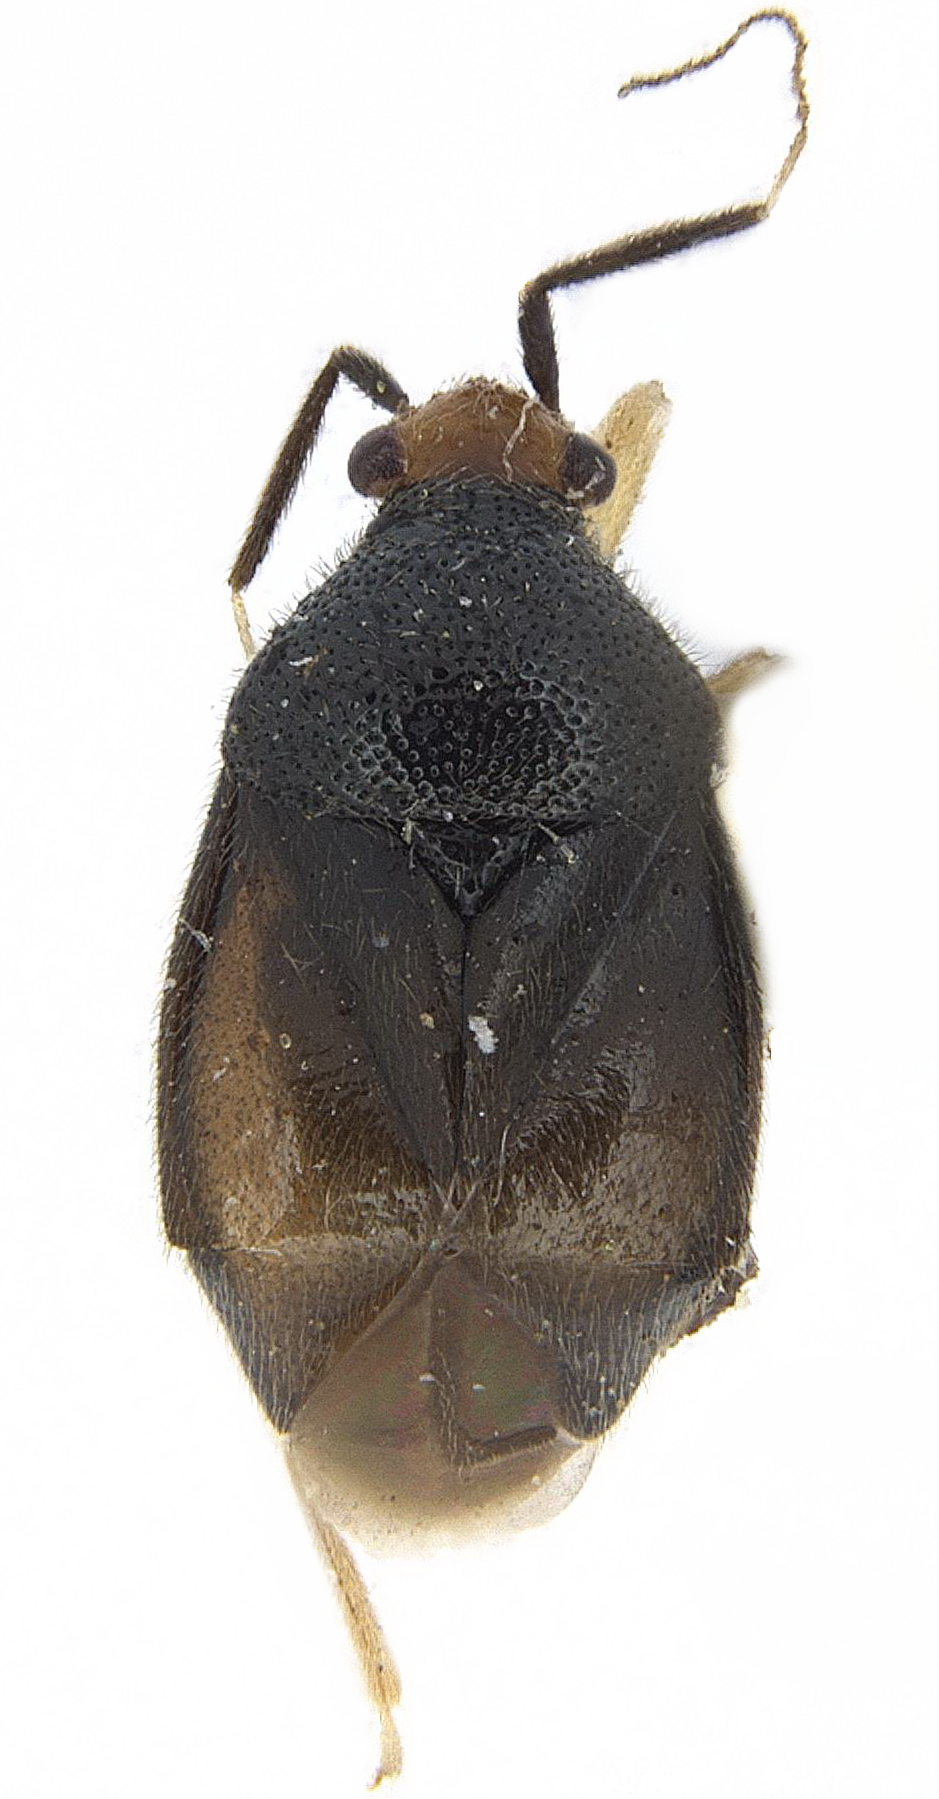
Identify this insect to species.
Sixeonotopsis crassicornis
